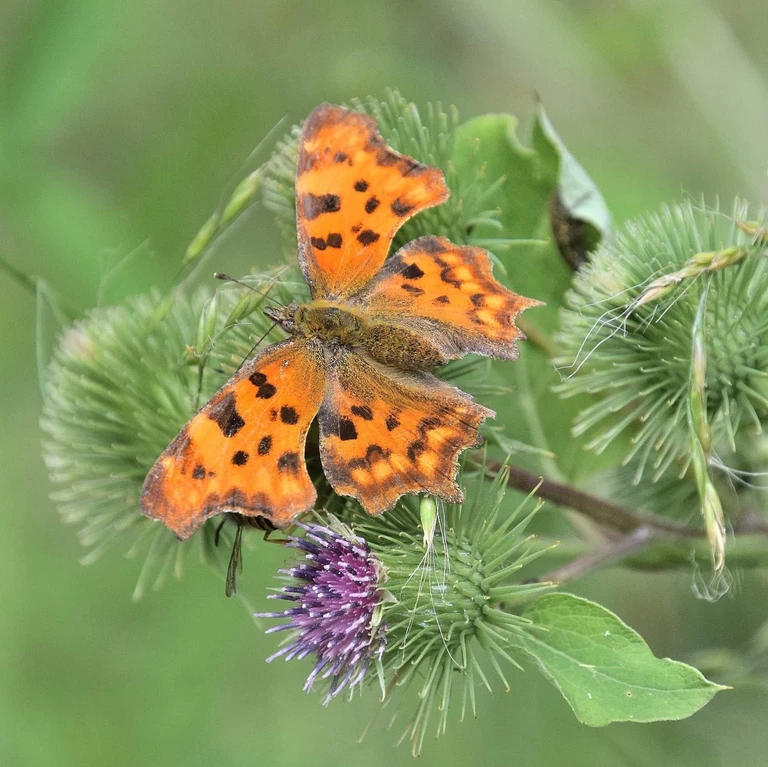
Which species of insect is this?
Polygonia c-album
